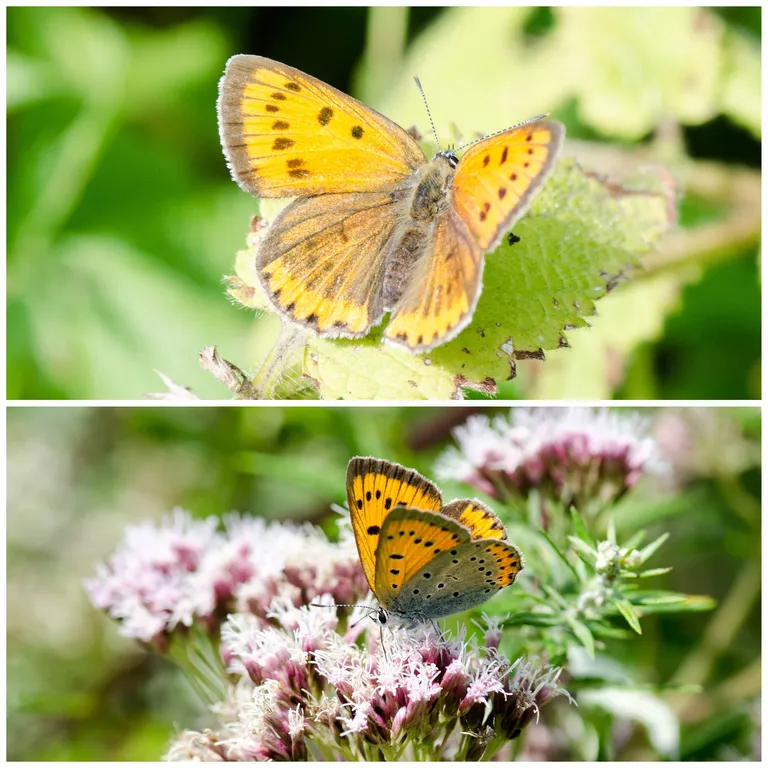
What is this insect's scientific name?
Lycaena dispar
